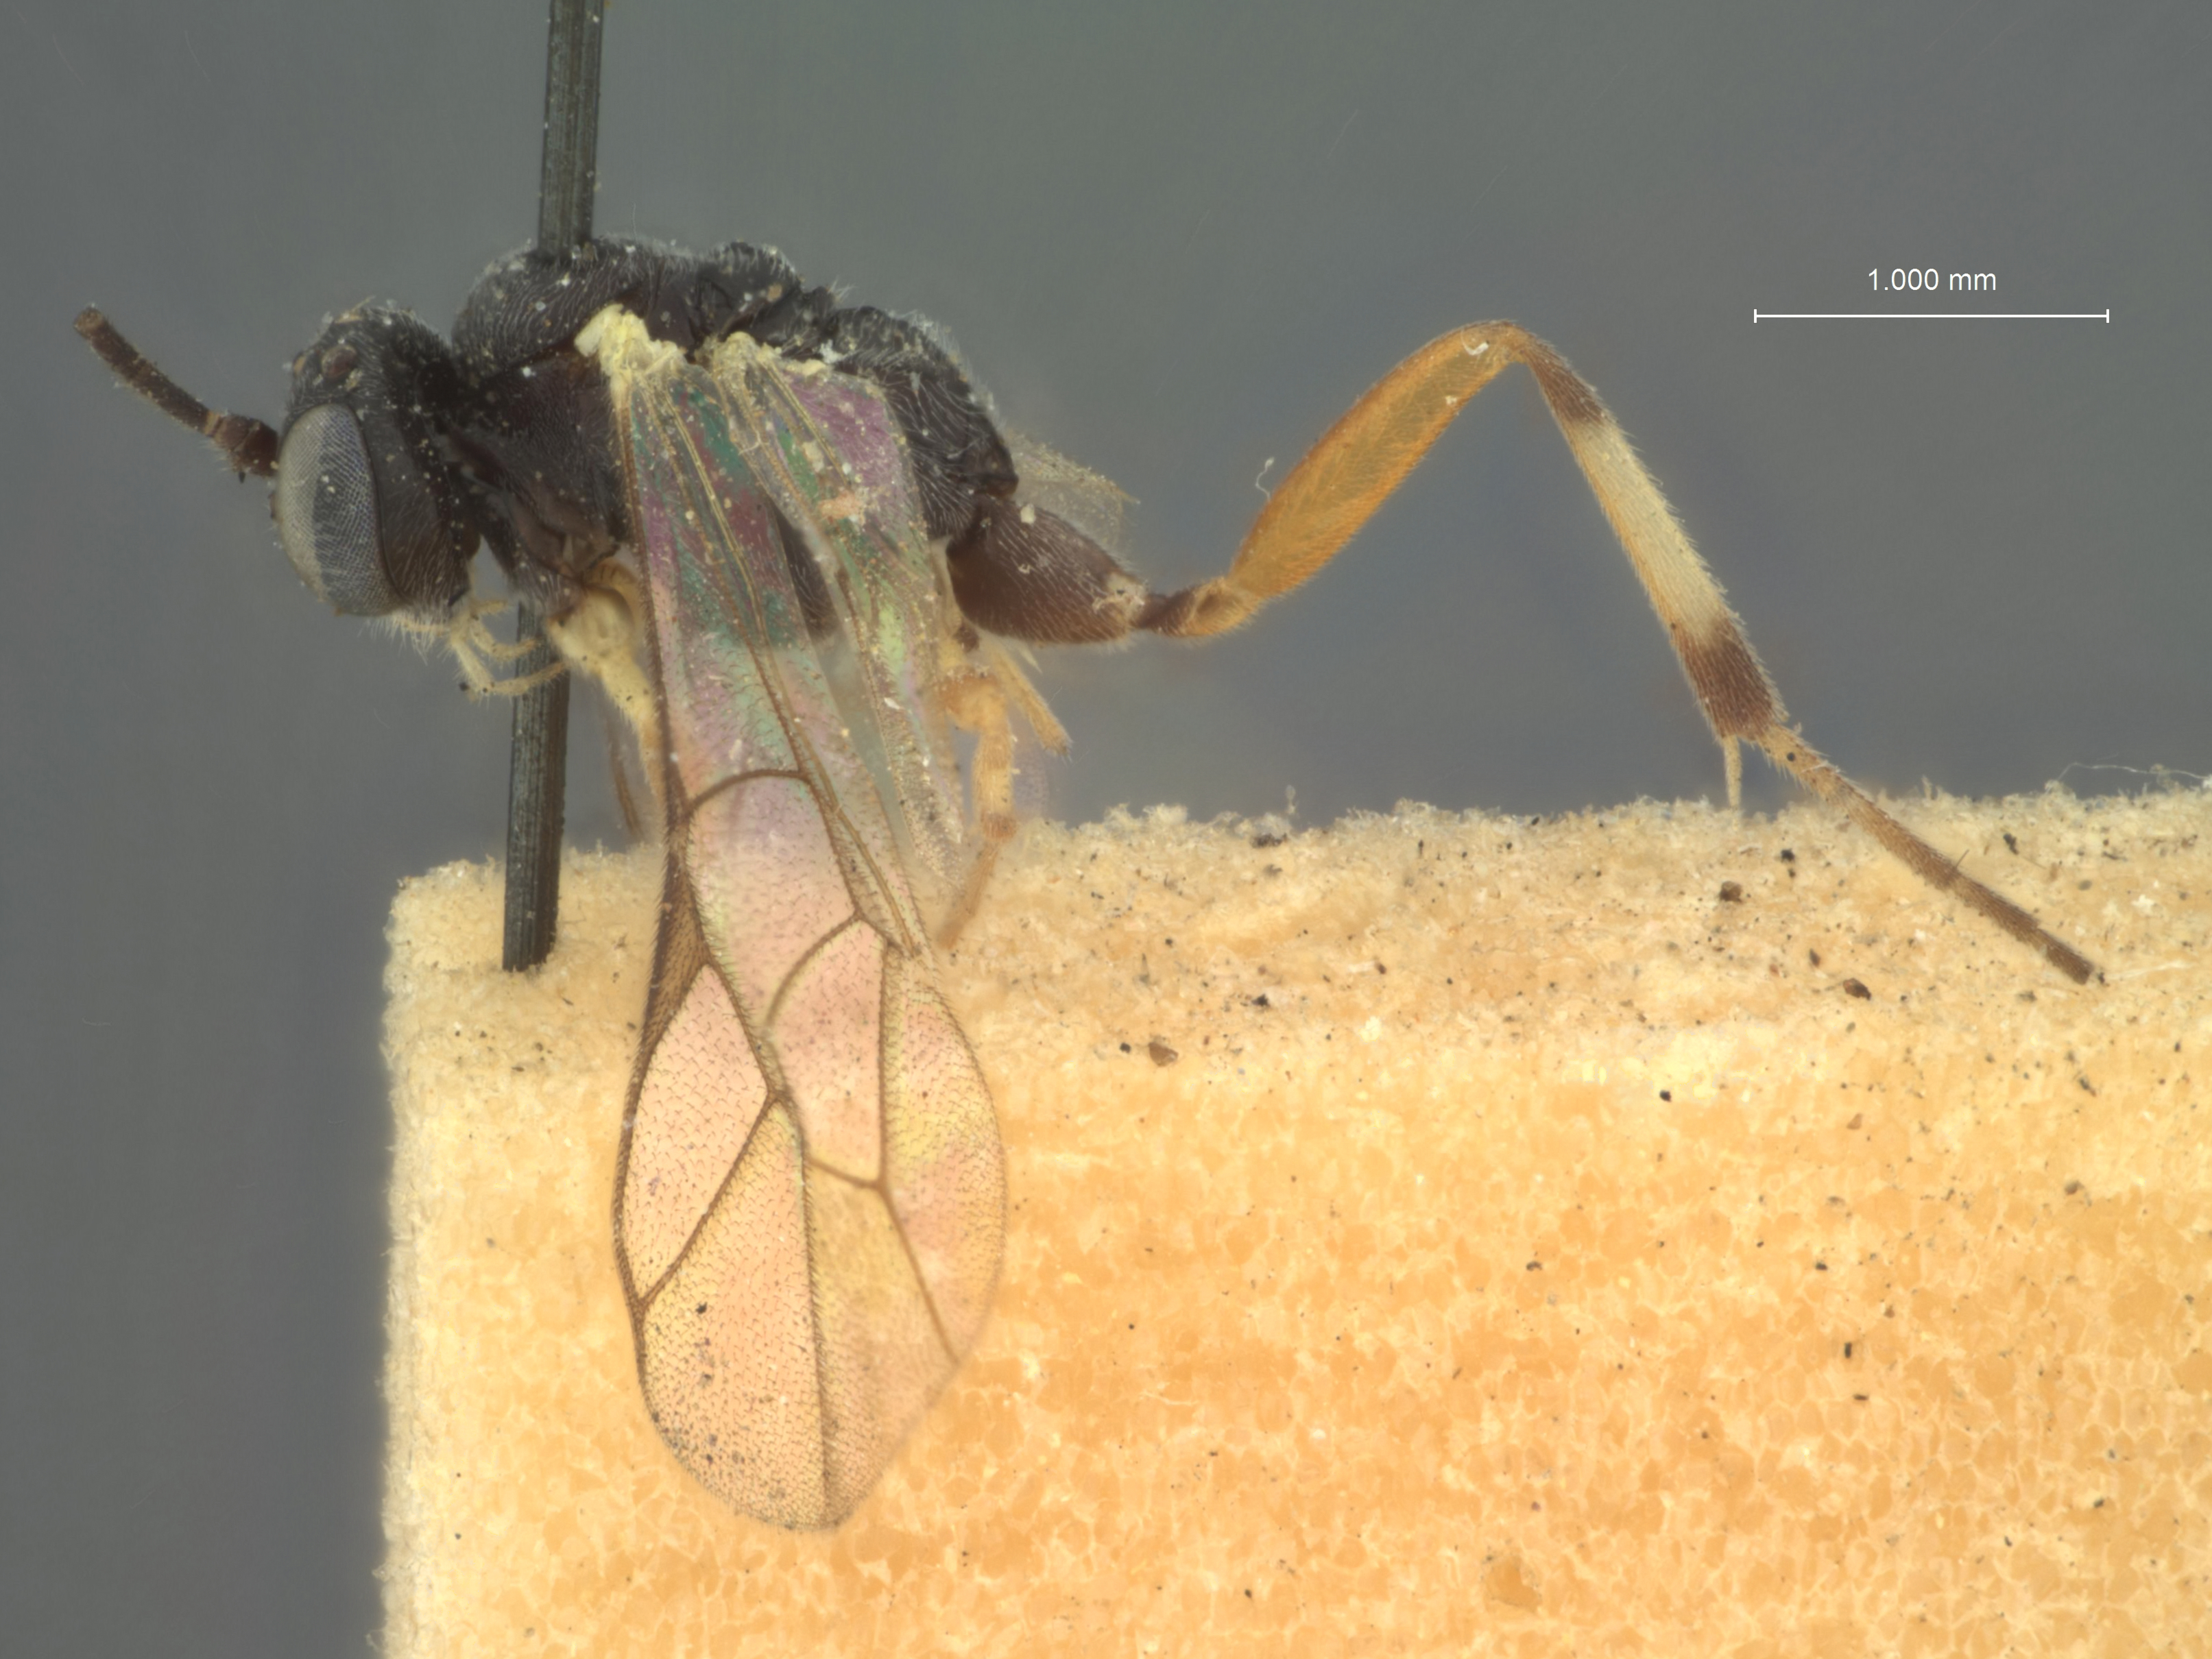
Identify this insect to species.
Limneria pterophorae
